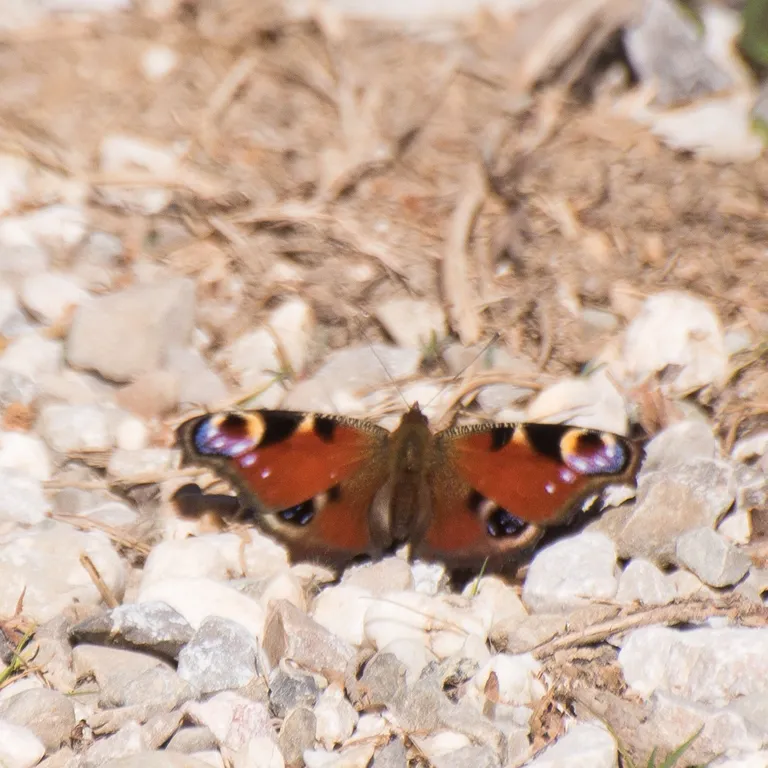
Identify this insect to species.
Aglais io
